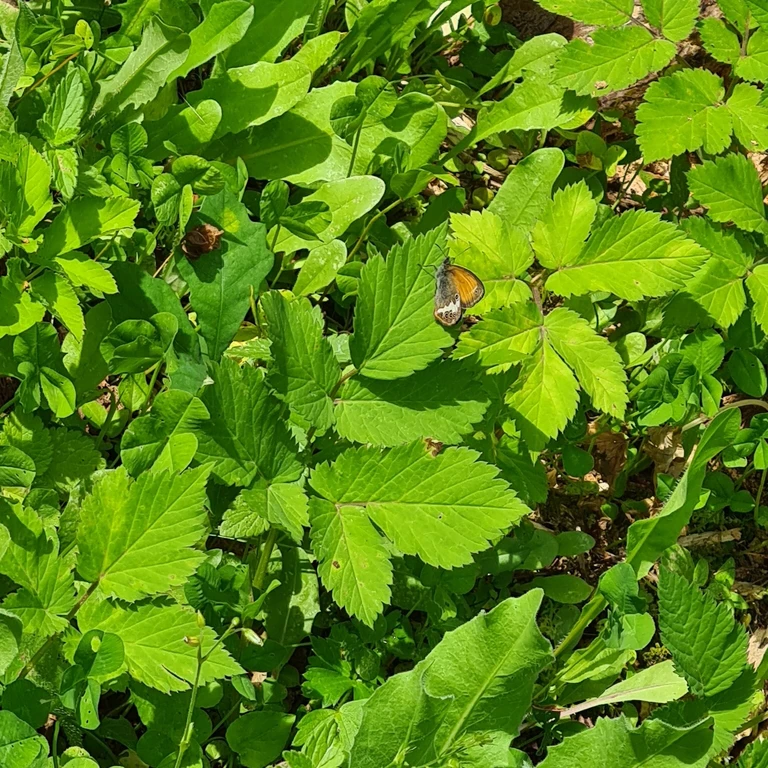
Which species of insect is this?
Coenonympha arcania
